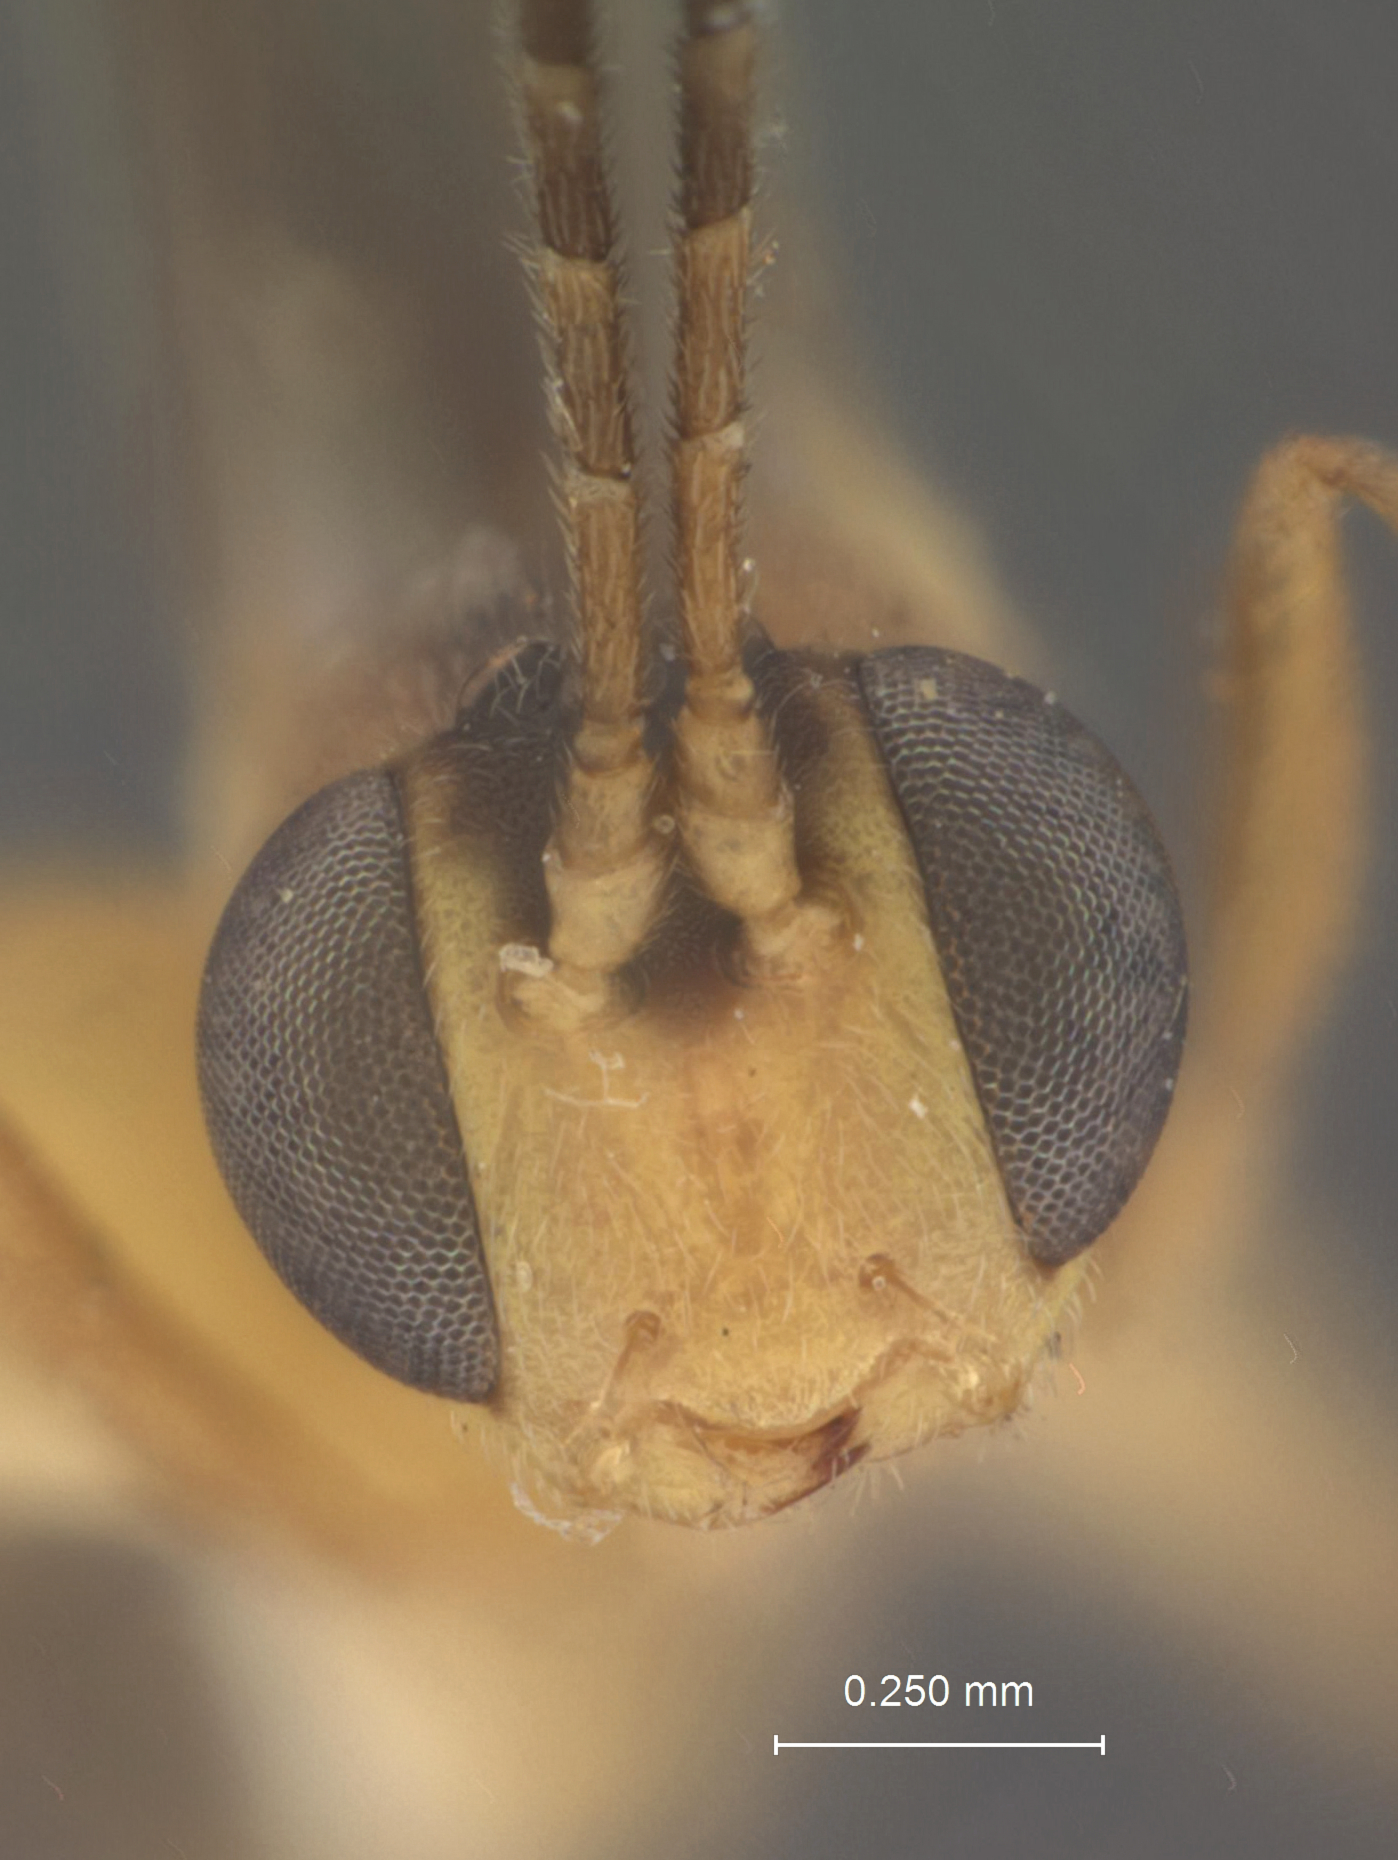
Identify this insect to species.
Temelucha palauensis
